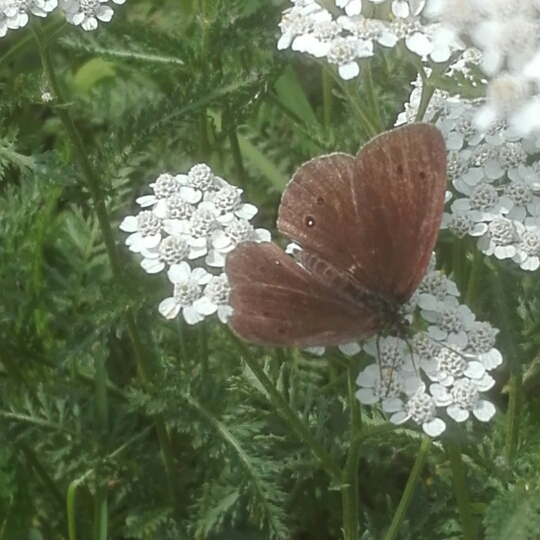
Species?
Aphantopus hyperantus
